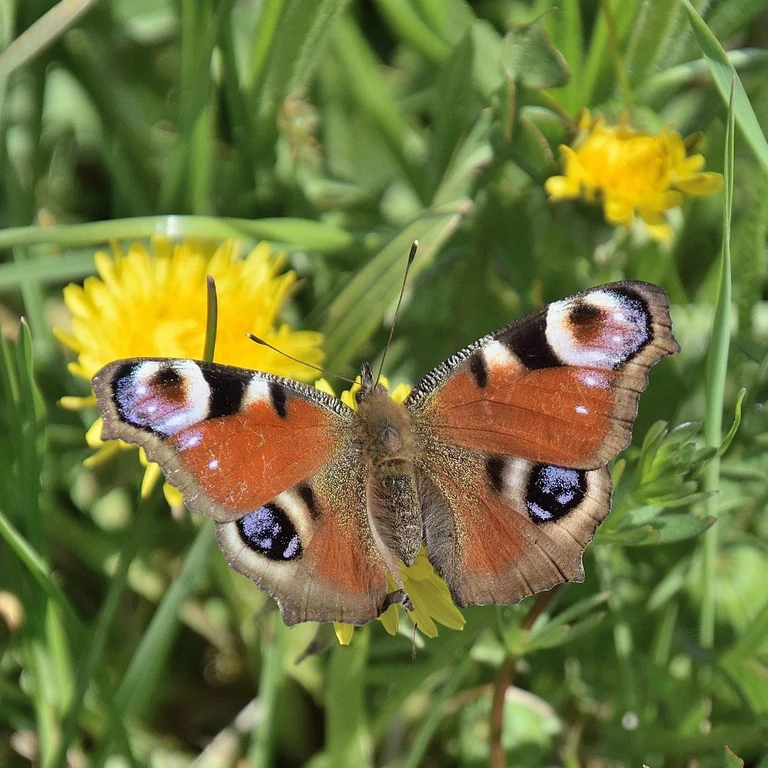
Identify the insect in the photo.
Aglais io
